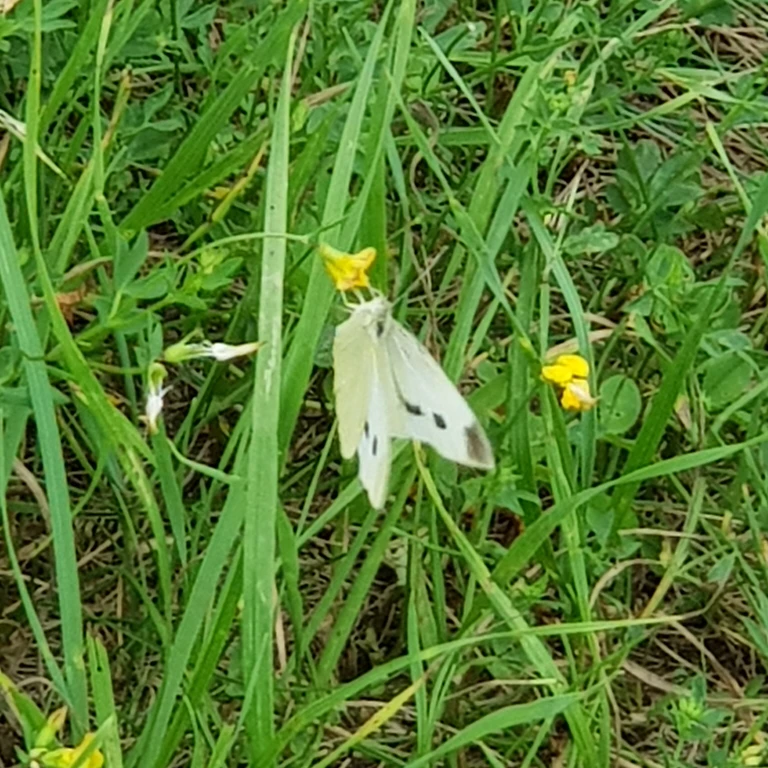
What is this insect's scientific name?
Pieris rapae
